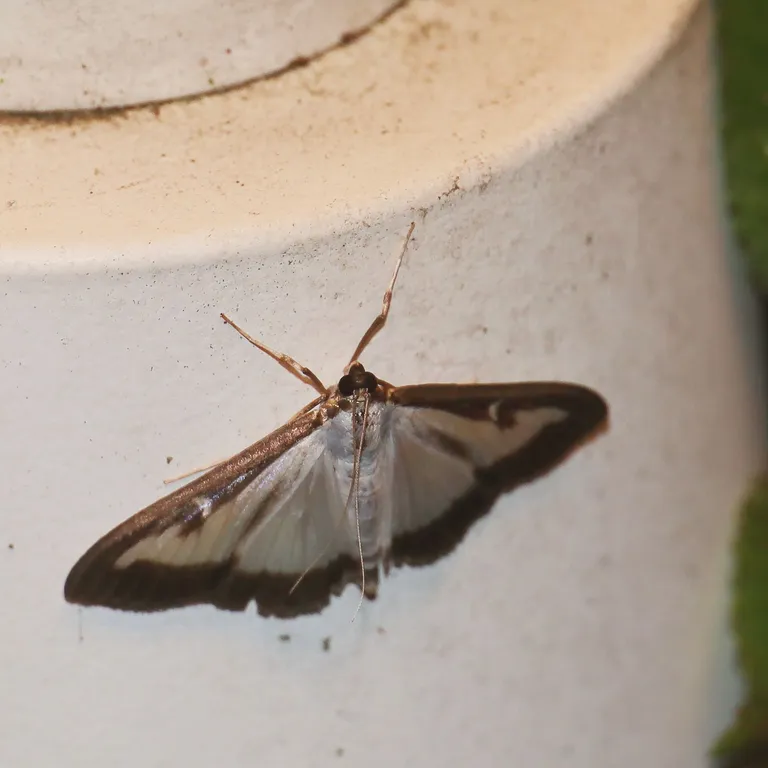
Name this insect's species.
Cydalima perspectalis
